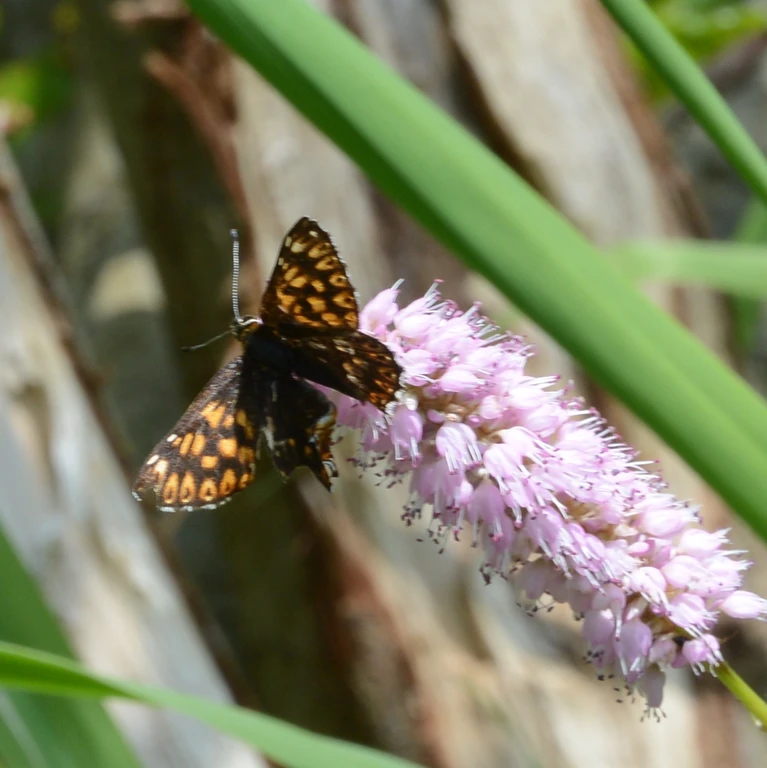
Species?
Hamearis lucina
